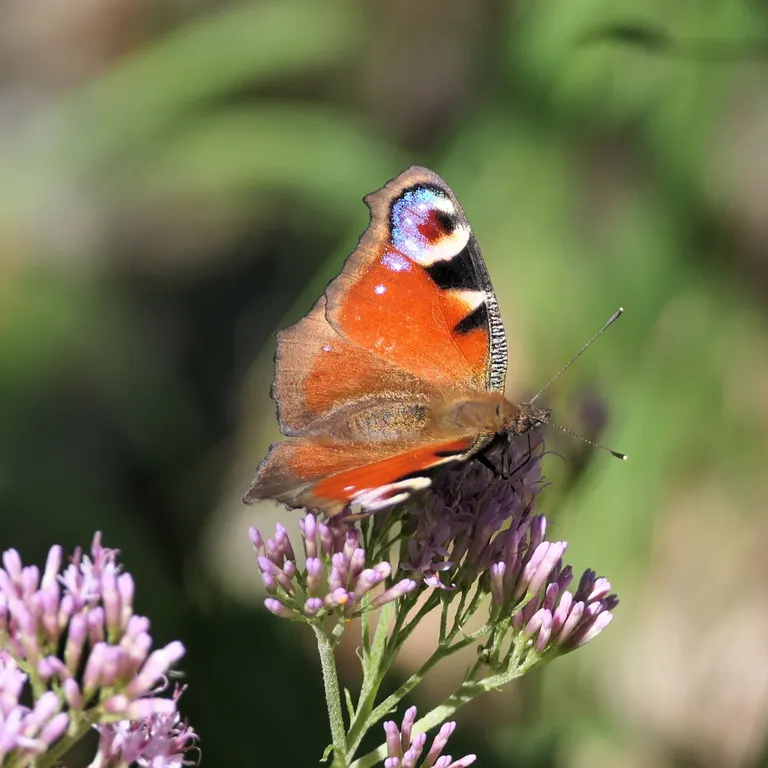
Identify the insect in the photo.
Aglais io
